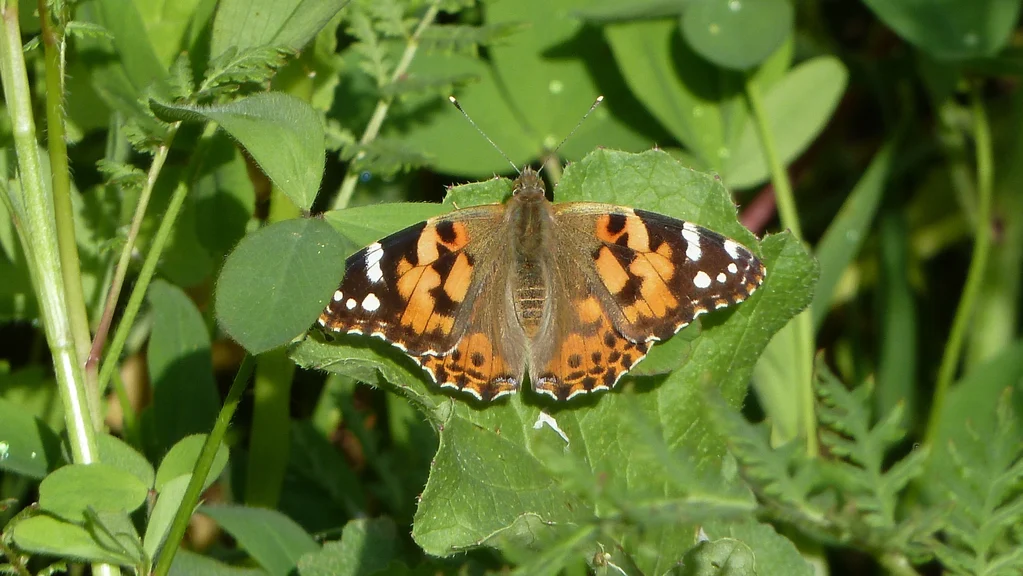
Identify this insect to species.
Vanessa cardui
